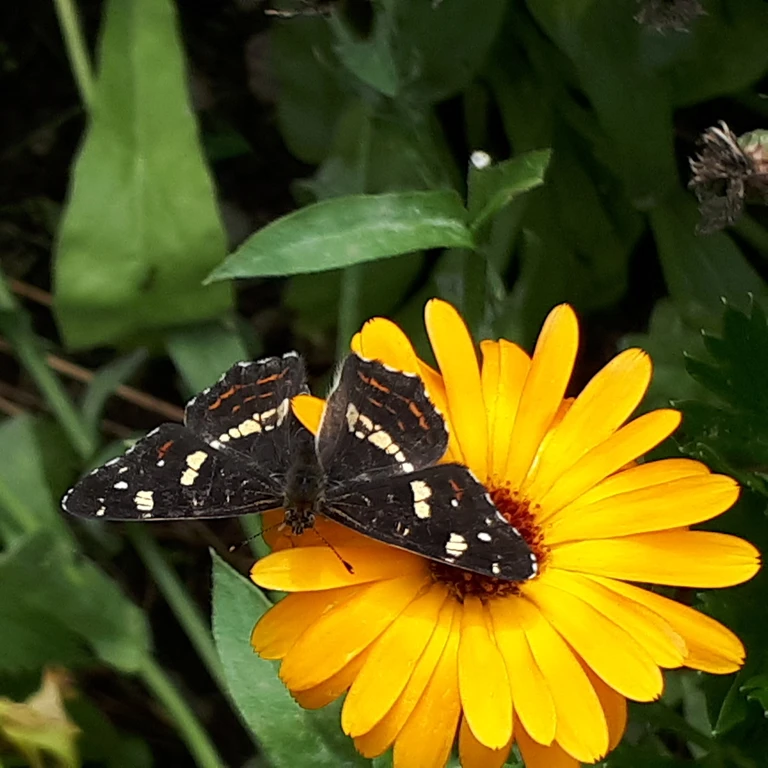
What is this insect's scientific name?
Araschnia levana
